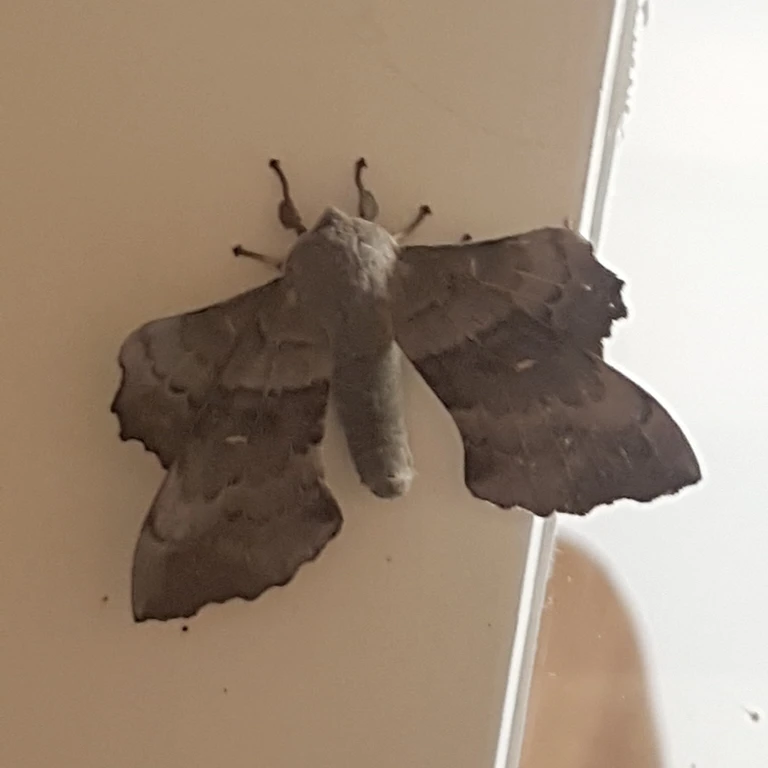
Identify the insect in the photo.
Laothoe populi
